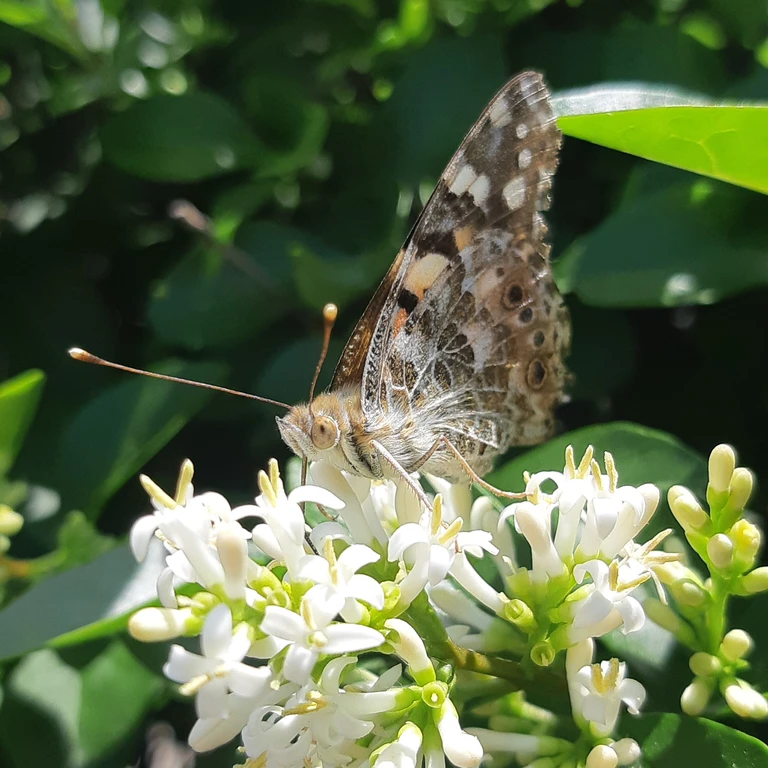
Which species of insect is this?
Vanessa cardui
